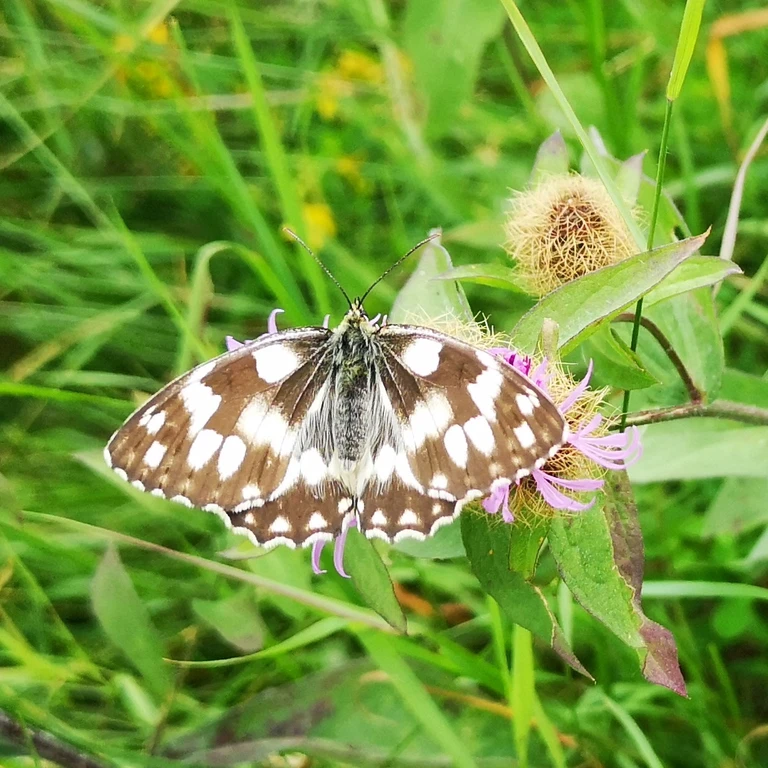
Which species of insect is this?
Melanargia galathea
